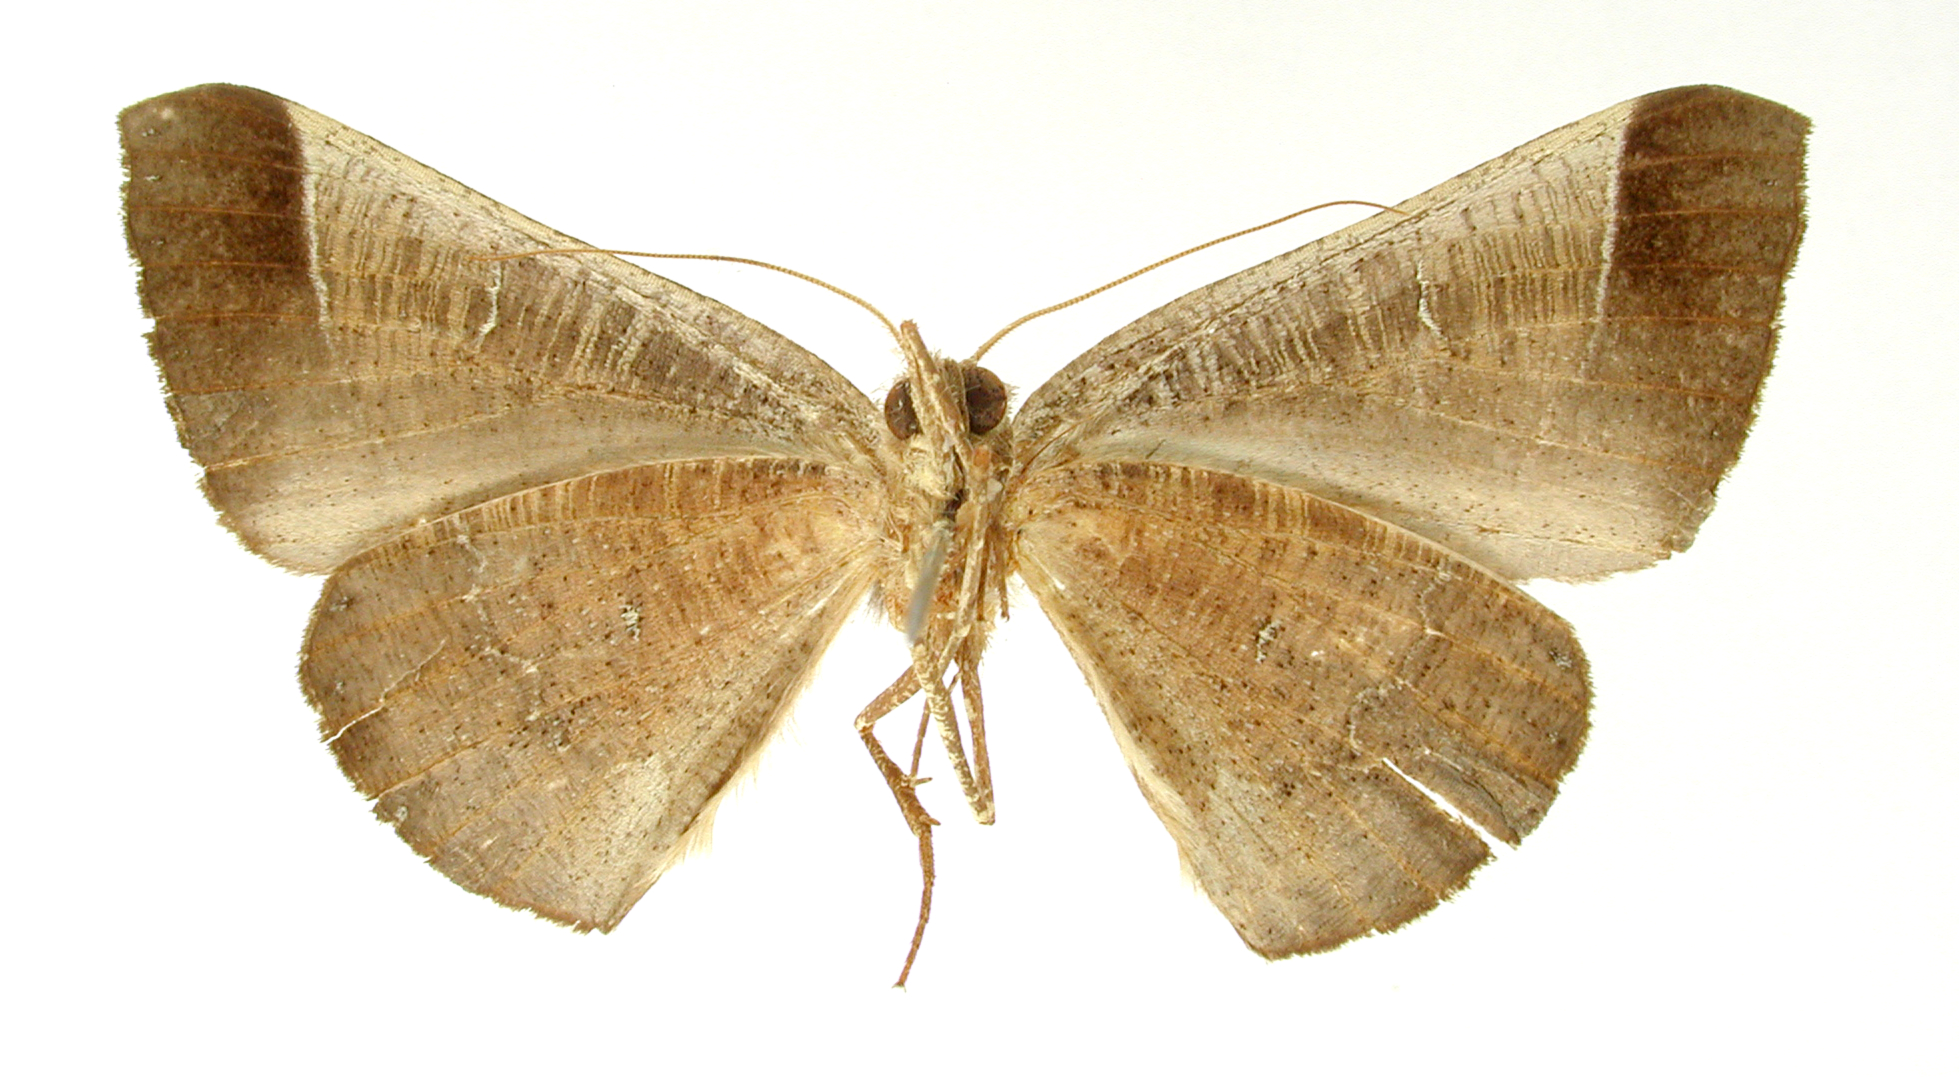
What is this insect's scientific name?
Azelina exquisita
